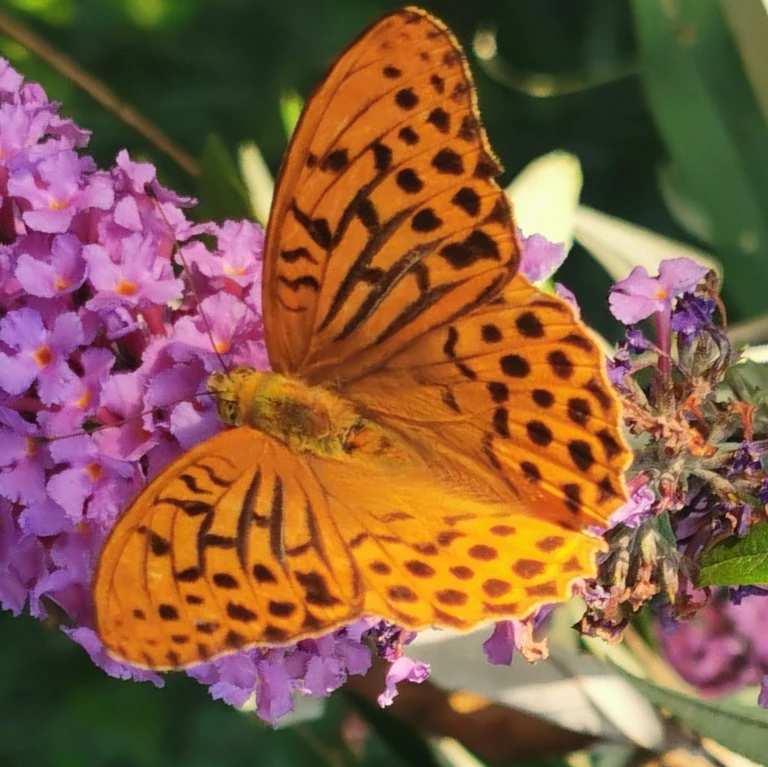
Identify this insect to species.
Argynnis paphia
